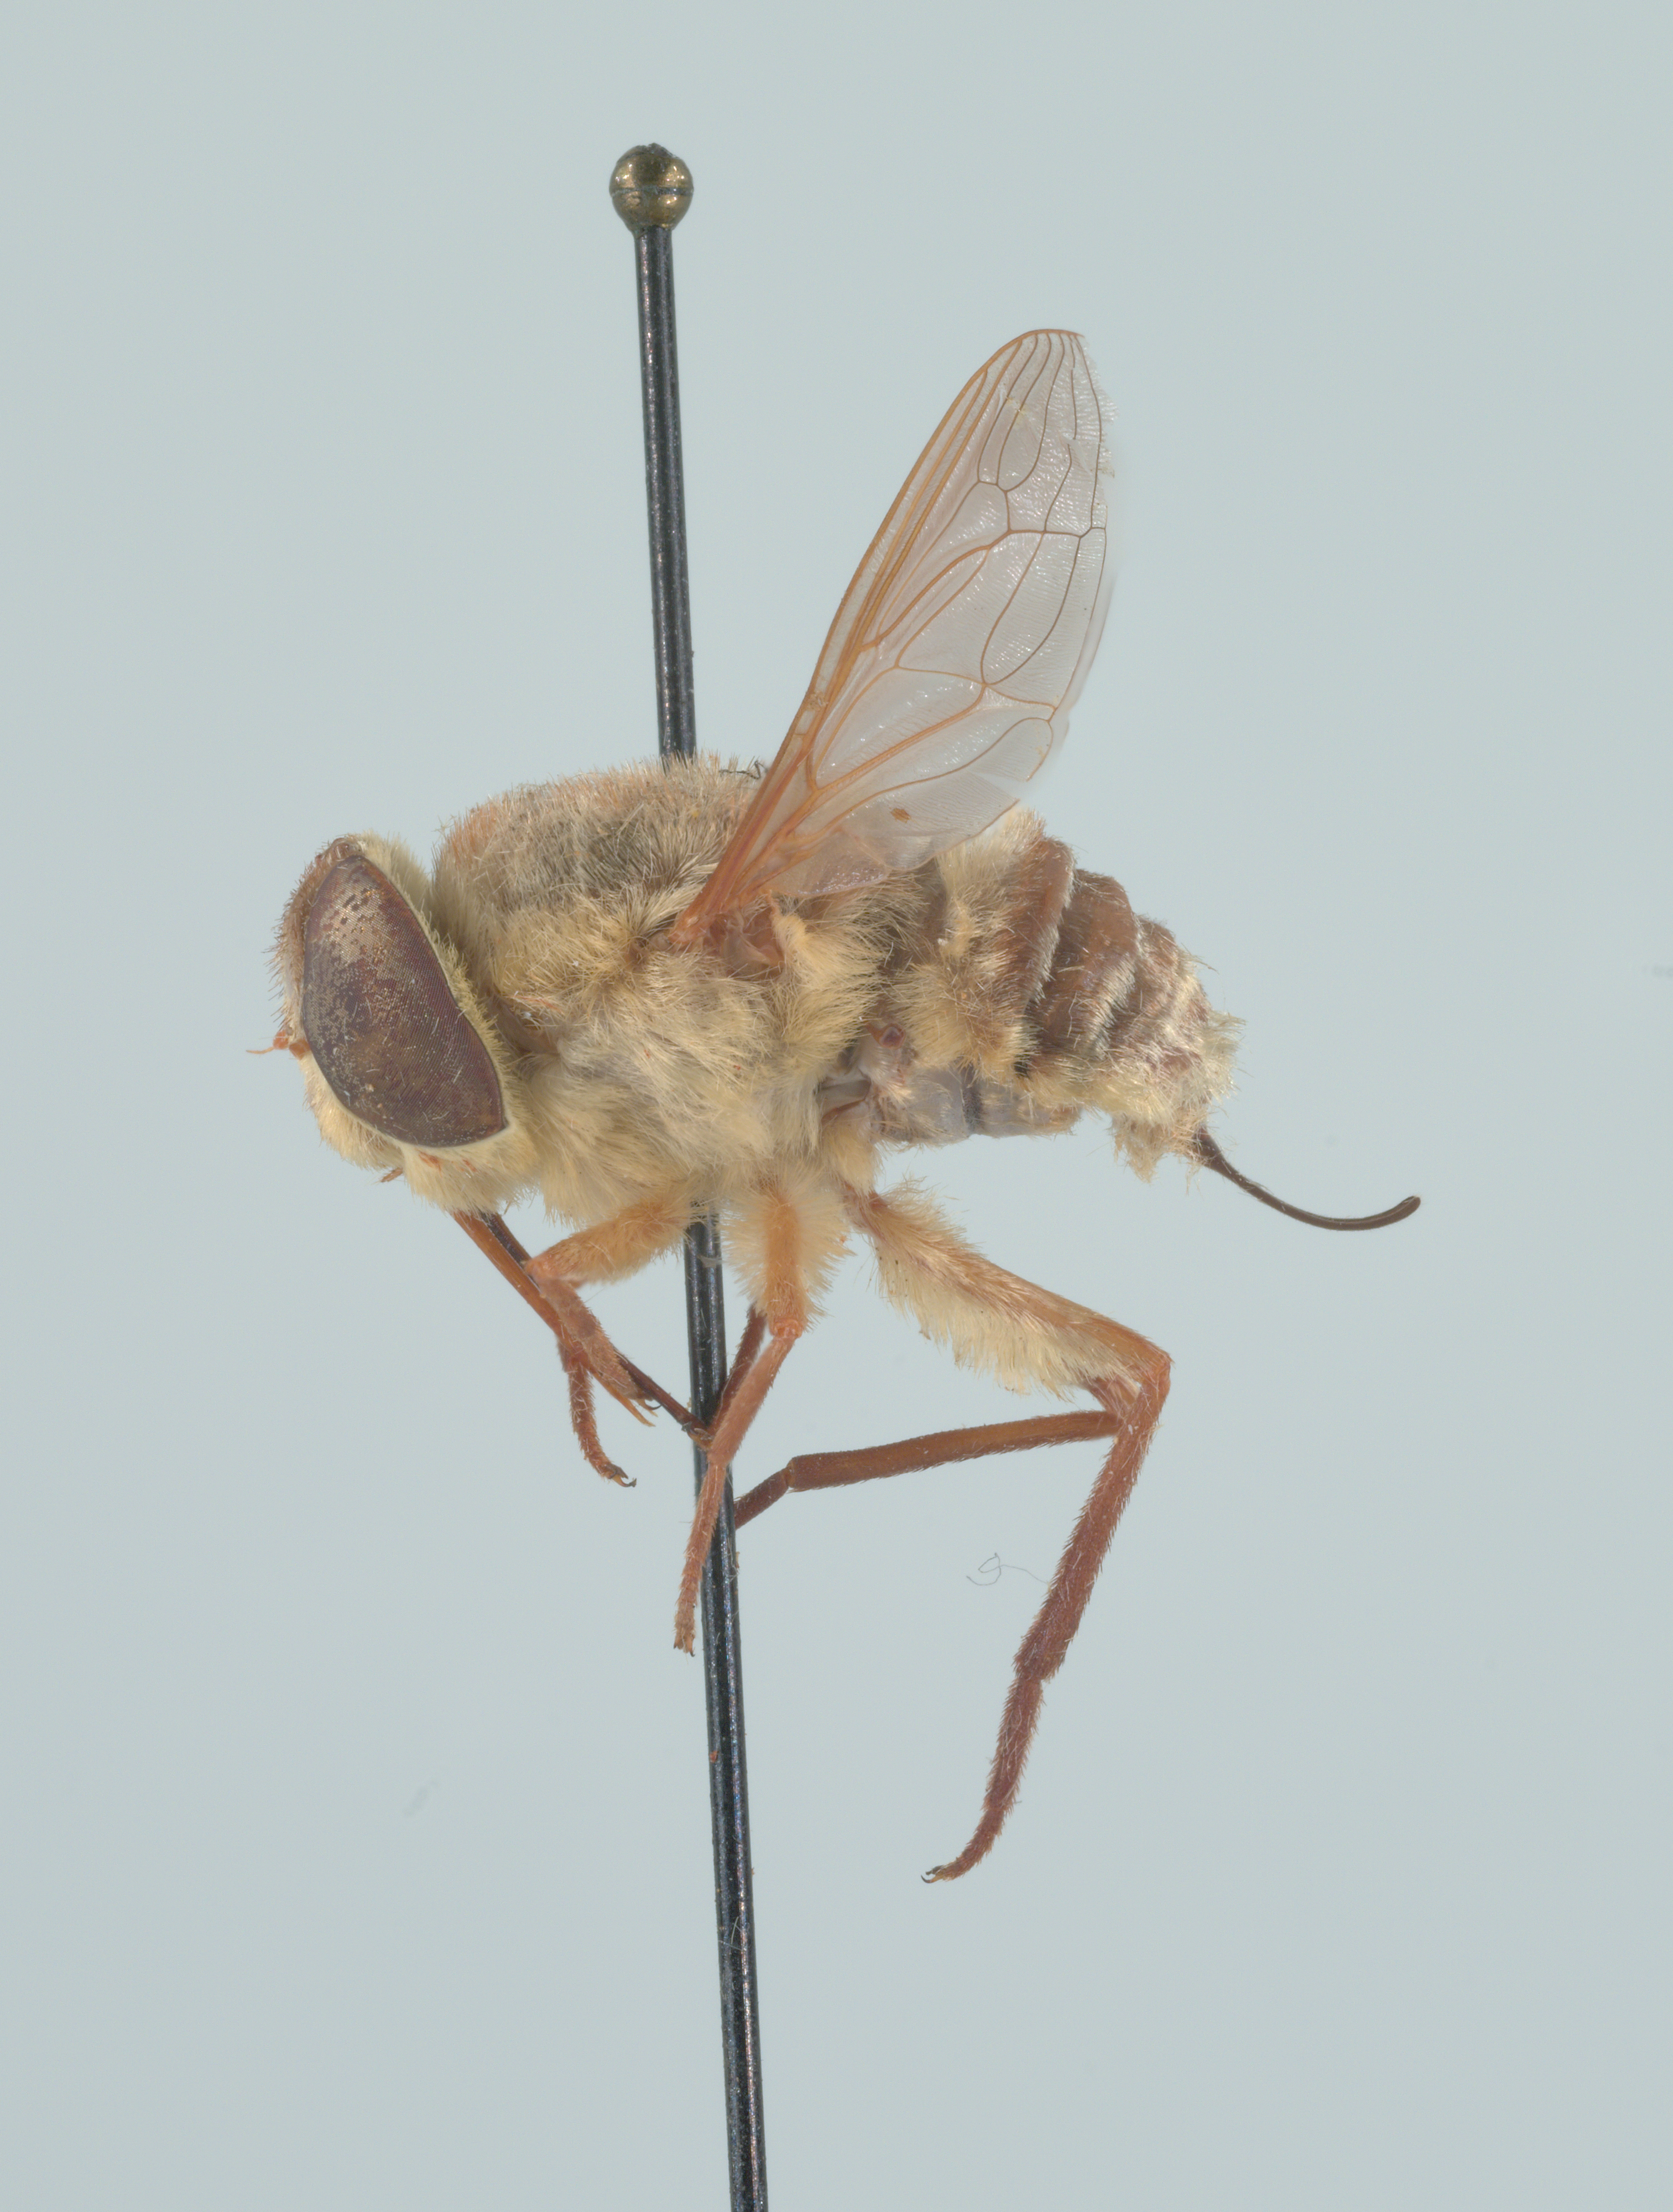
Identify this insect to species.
Neorhynchocephalus volaticus
